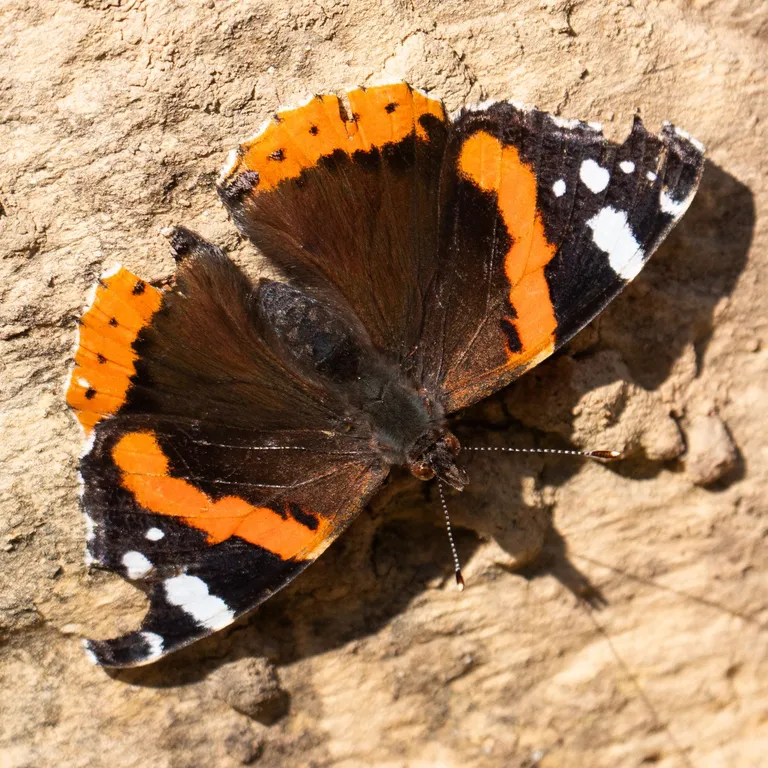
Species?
Vanessa atalanta
